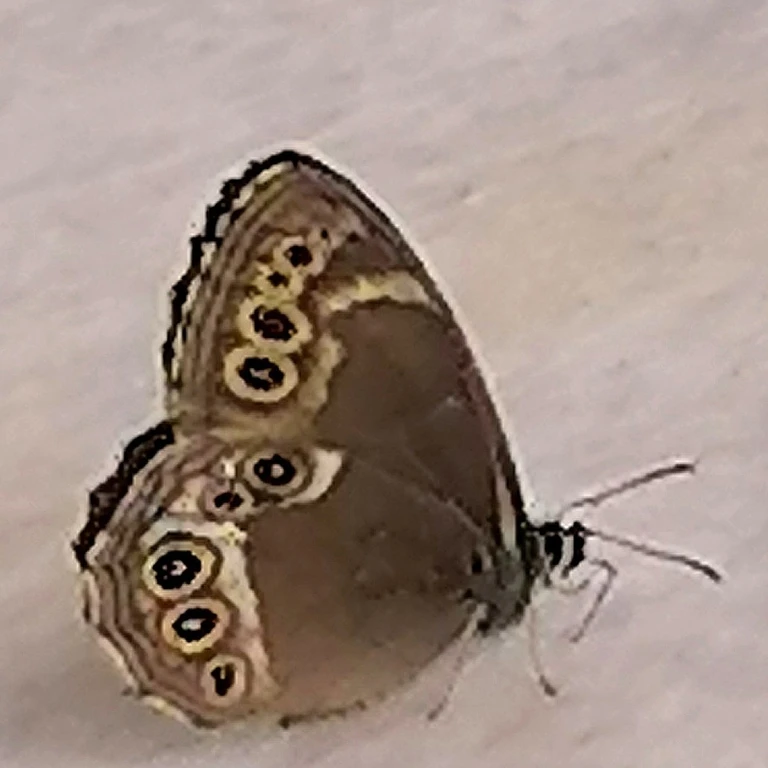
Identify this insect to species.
Lopinga achine (also Pararge achine)
